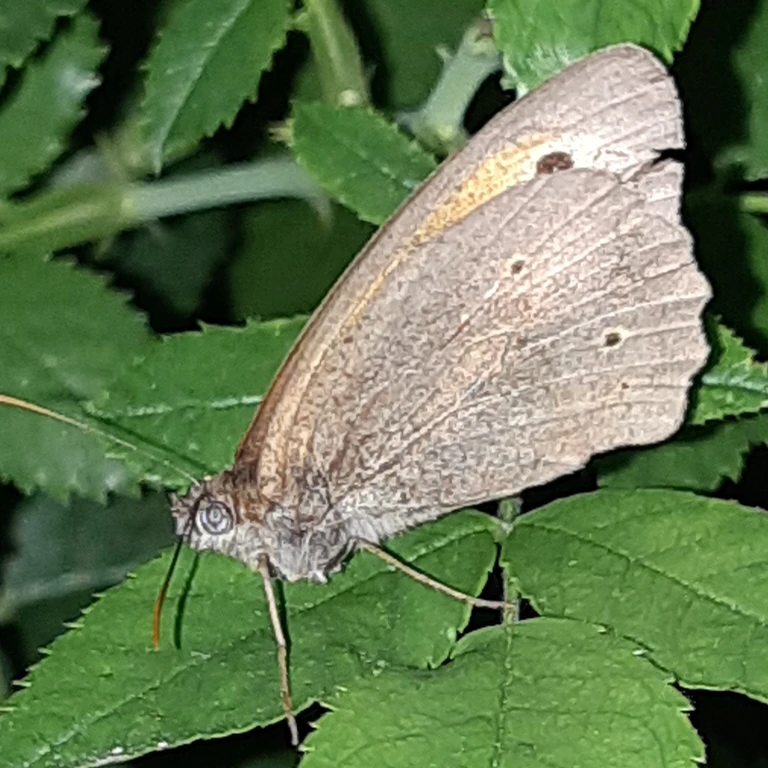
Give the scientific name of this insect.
Maniola jurtina
